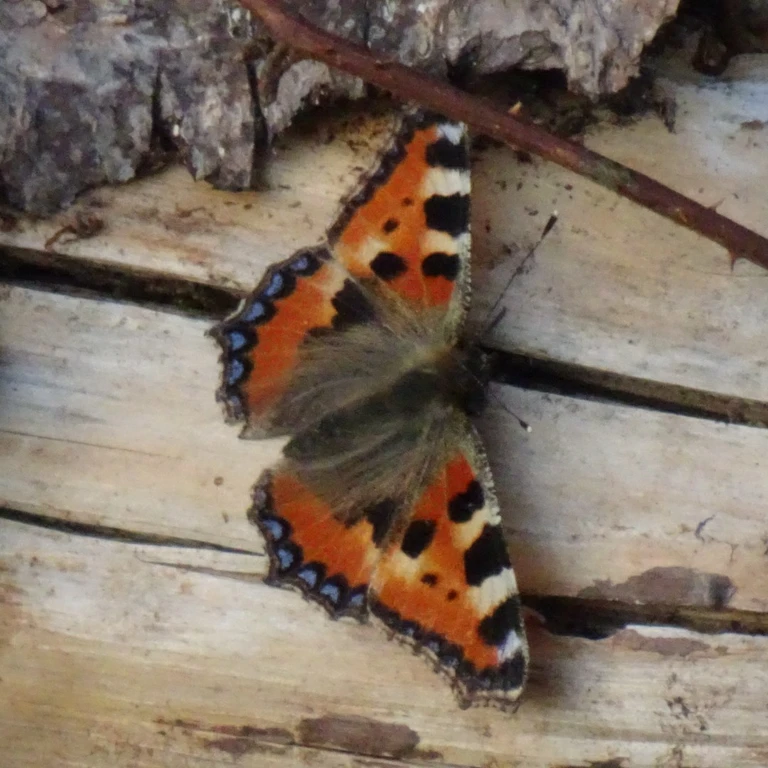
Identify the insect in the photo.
Aglais urticae
